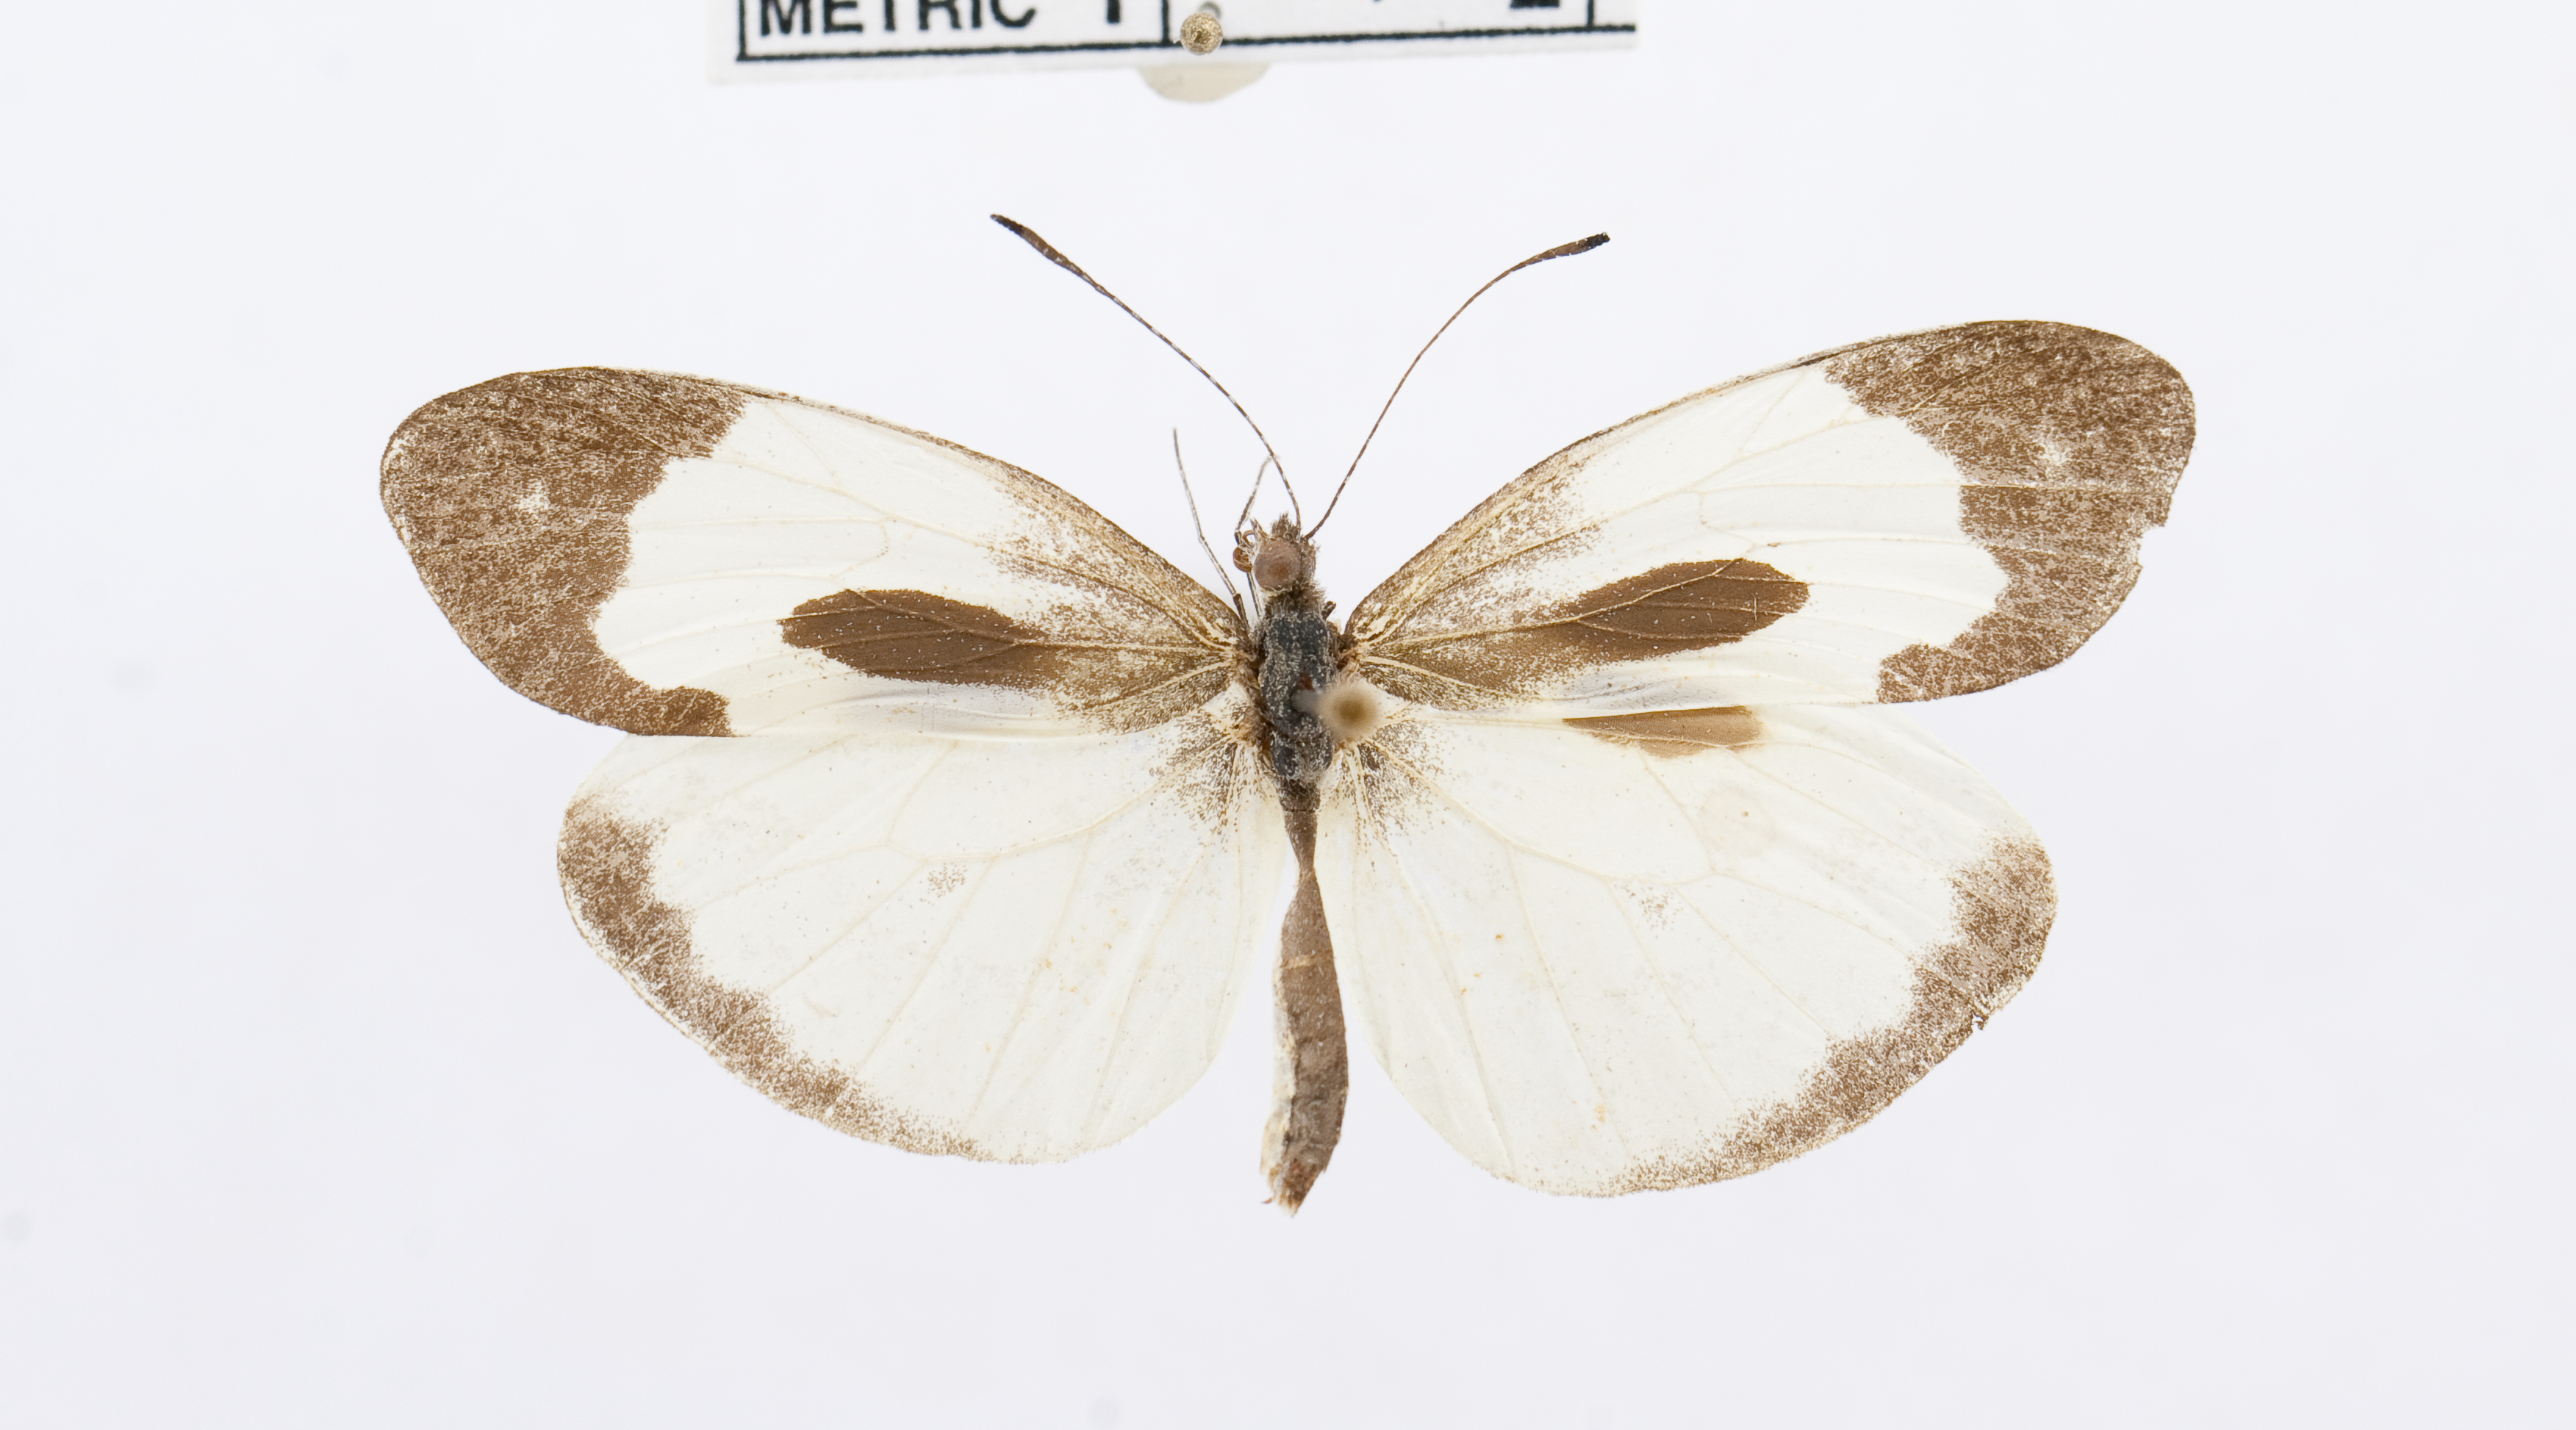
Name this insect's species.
Dismorphia thermesia
